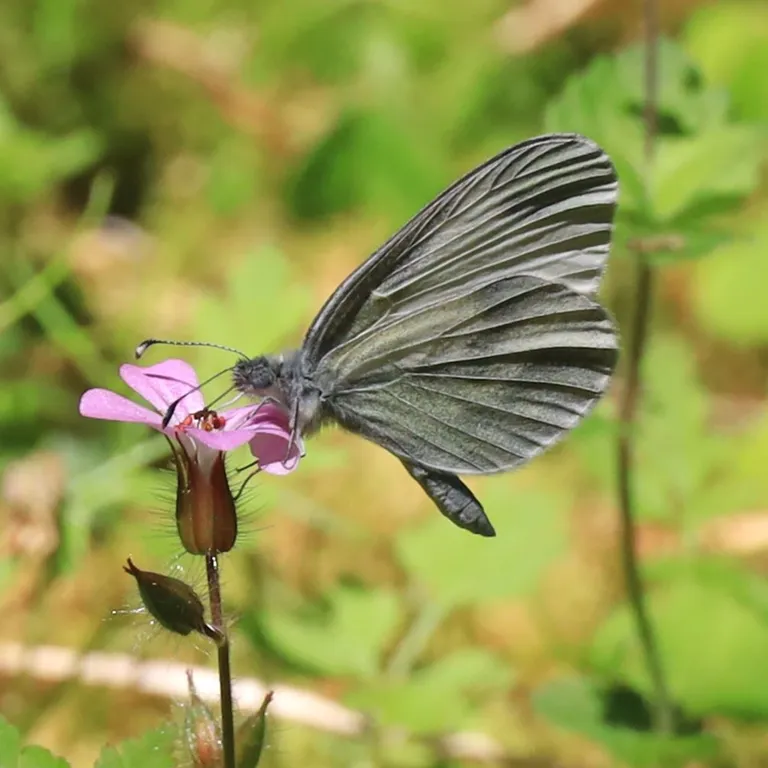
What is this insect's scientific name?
Leptidea sinapis/juvernica
